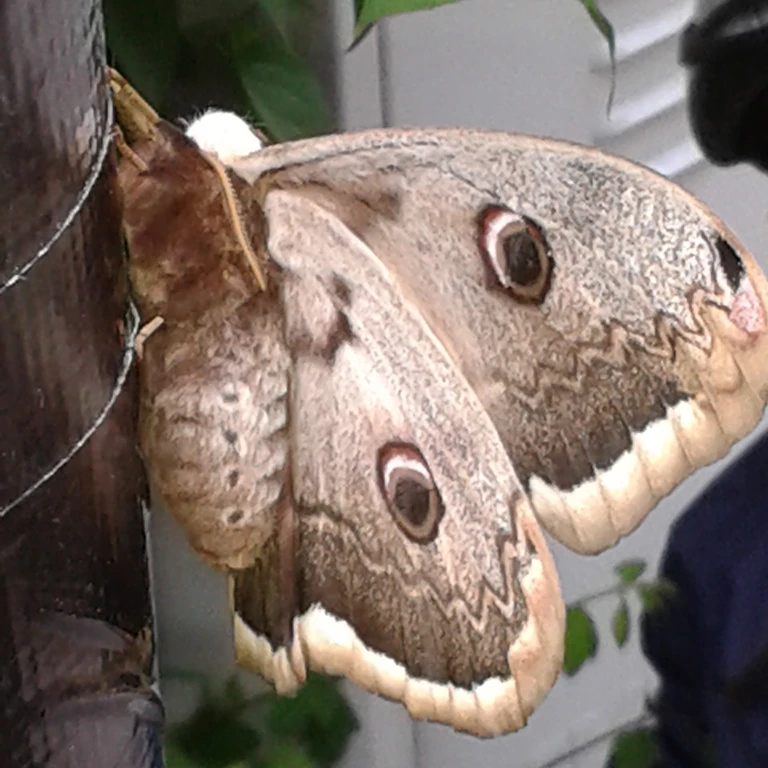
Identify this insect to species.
Saturnia pyri
